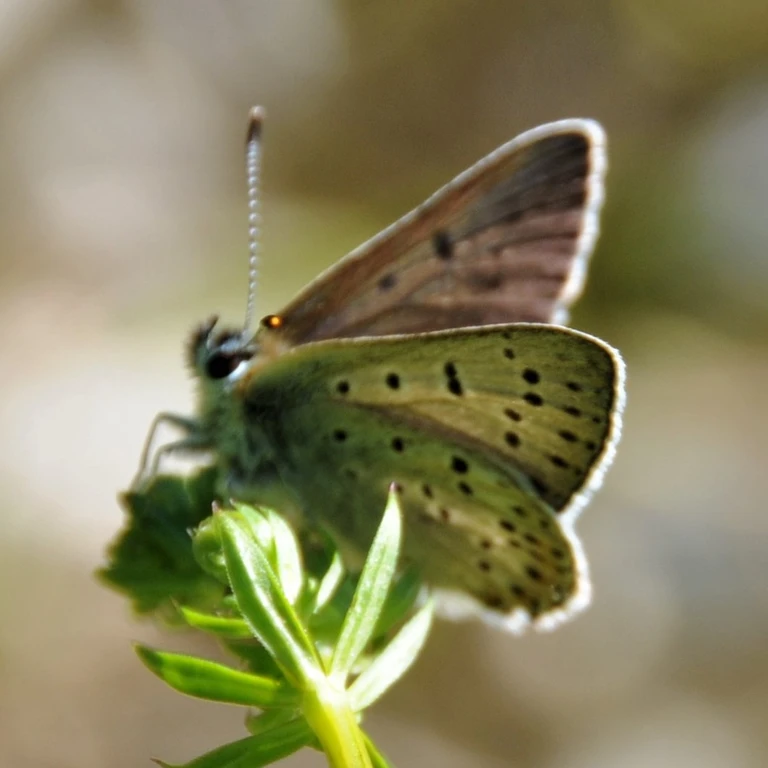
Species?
Lycaena tityrus (also Loweia tityrus)
